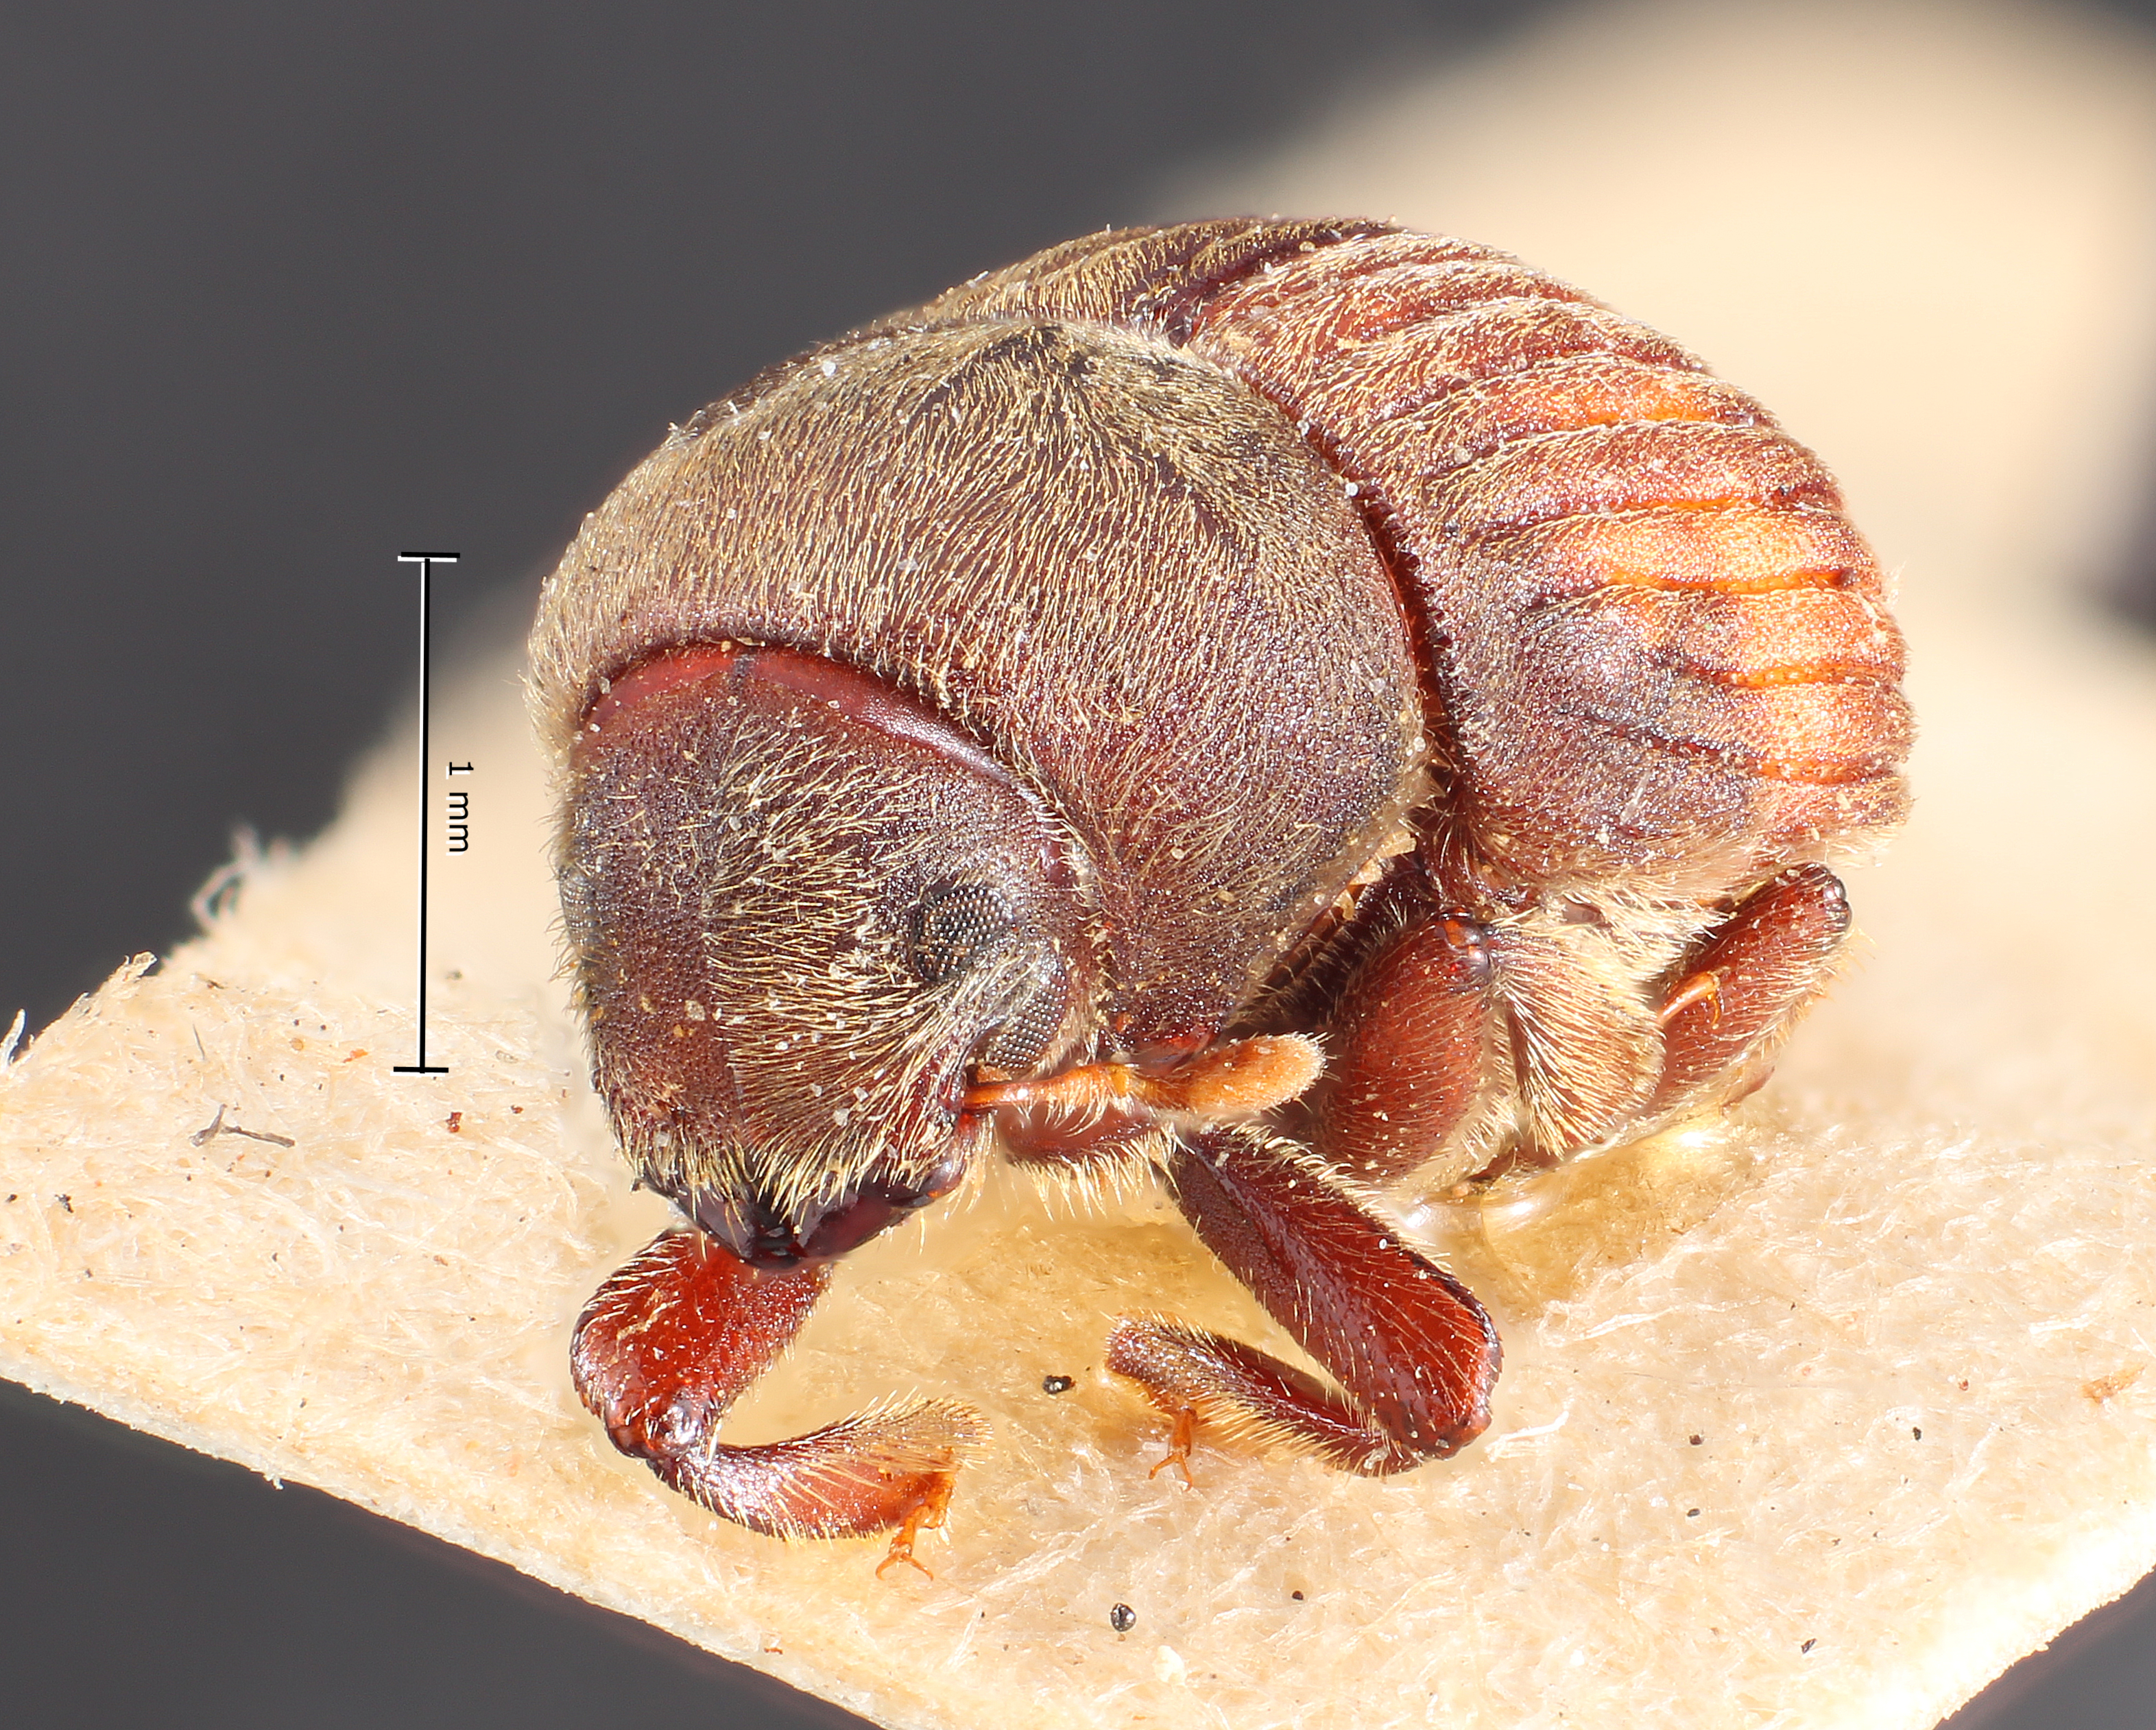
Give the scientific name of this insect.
Phrixosoma magna
